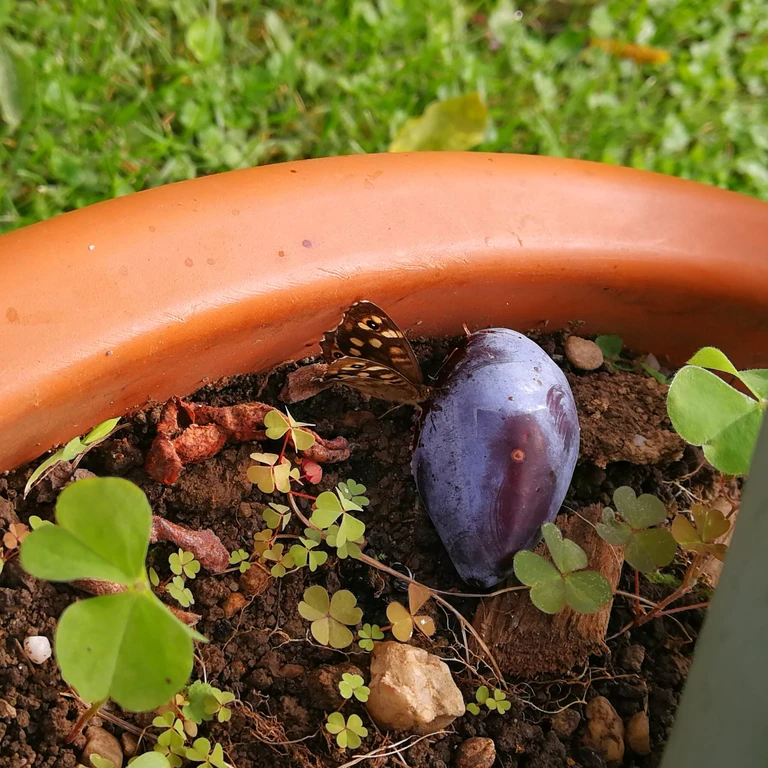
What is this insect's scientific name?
Pararge aegeria
